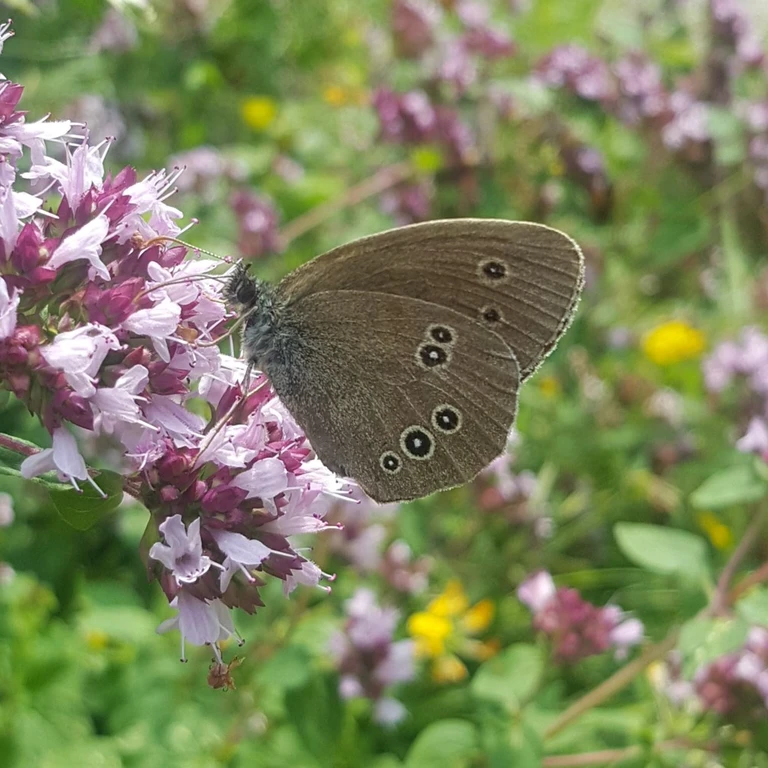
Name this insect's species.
Aphantopus hyperantus
